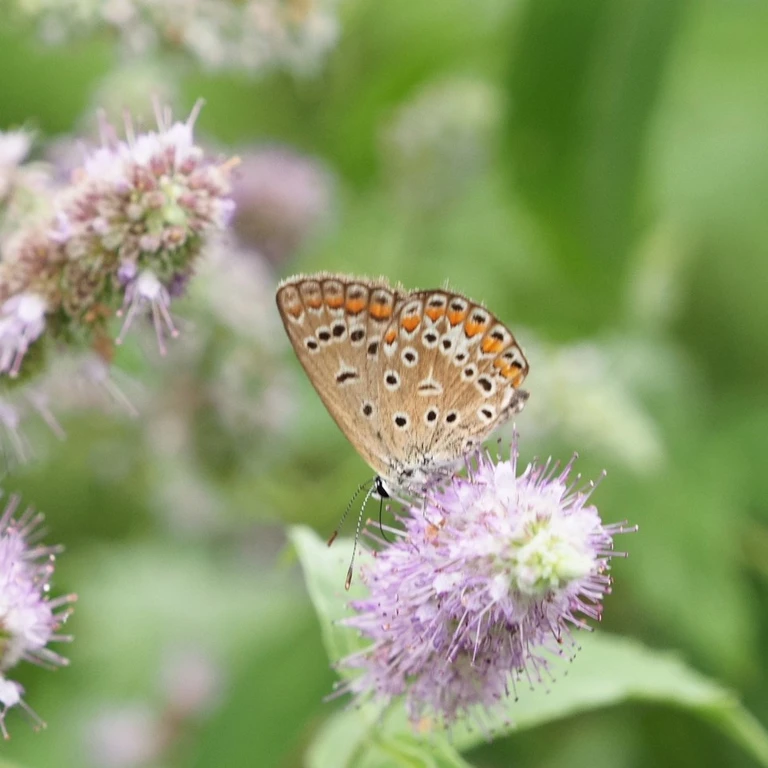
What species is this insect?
Polyommatus icarus
